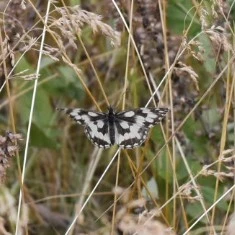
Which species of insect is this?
Melanargia galathea
